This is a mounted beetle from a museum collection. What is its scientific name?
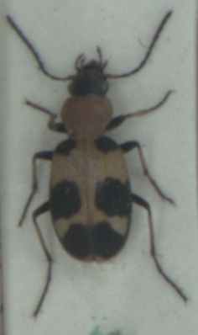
Callistus lunatus
